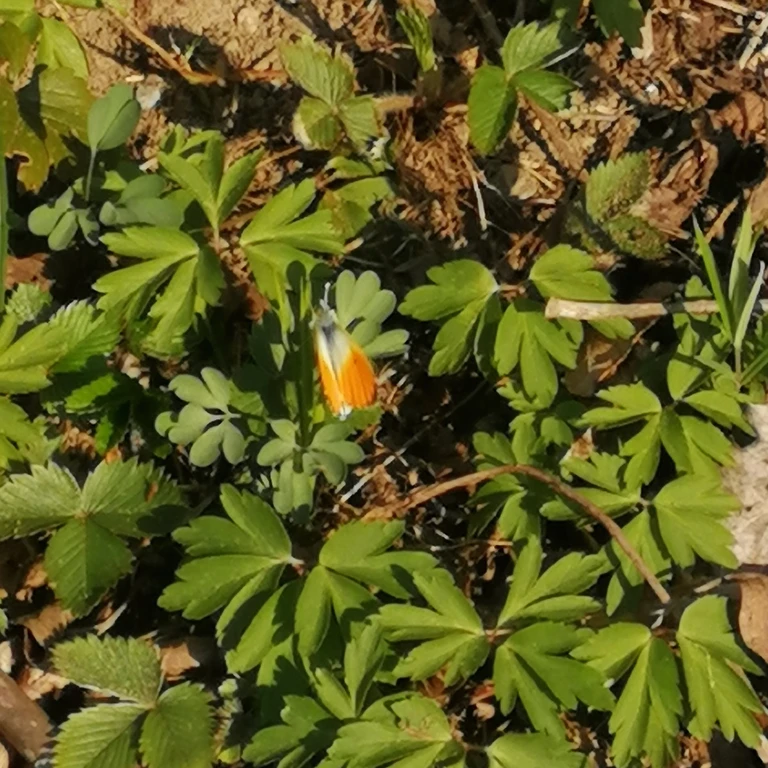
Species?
Anthocharis cardamines
